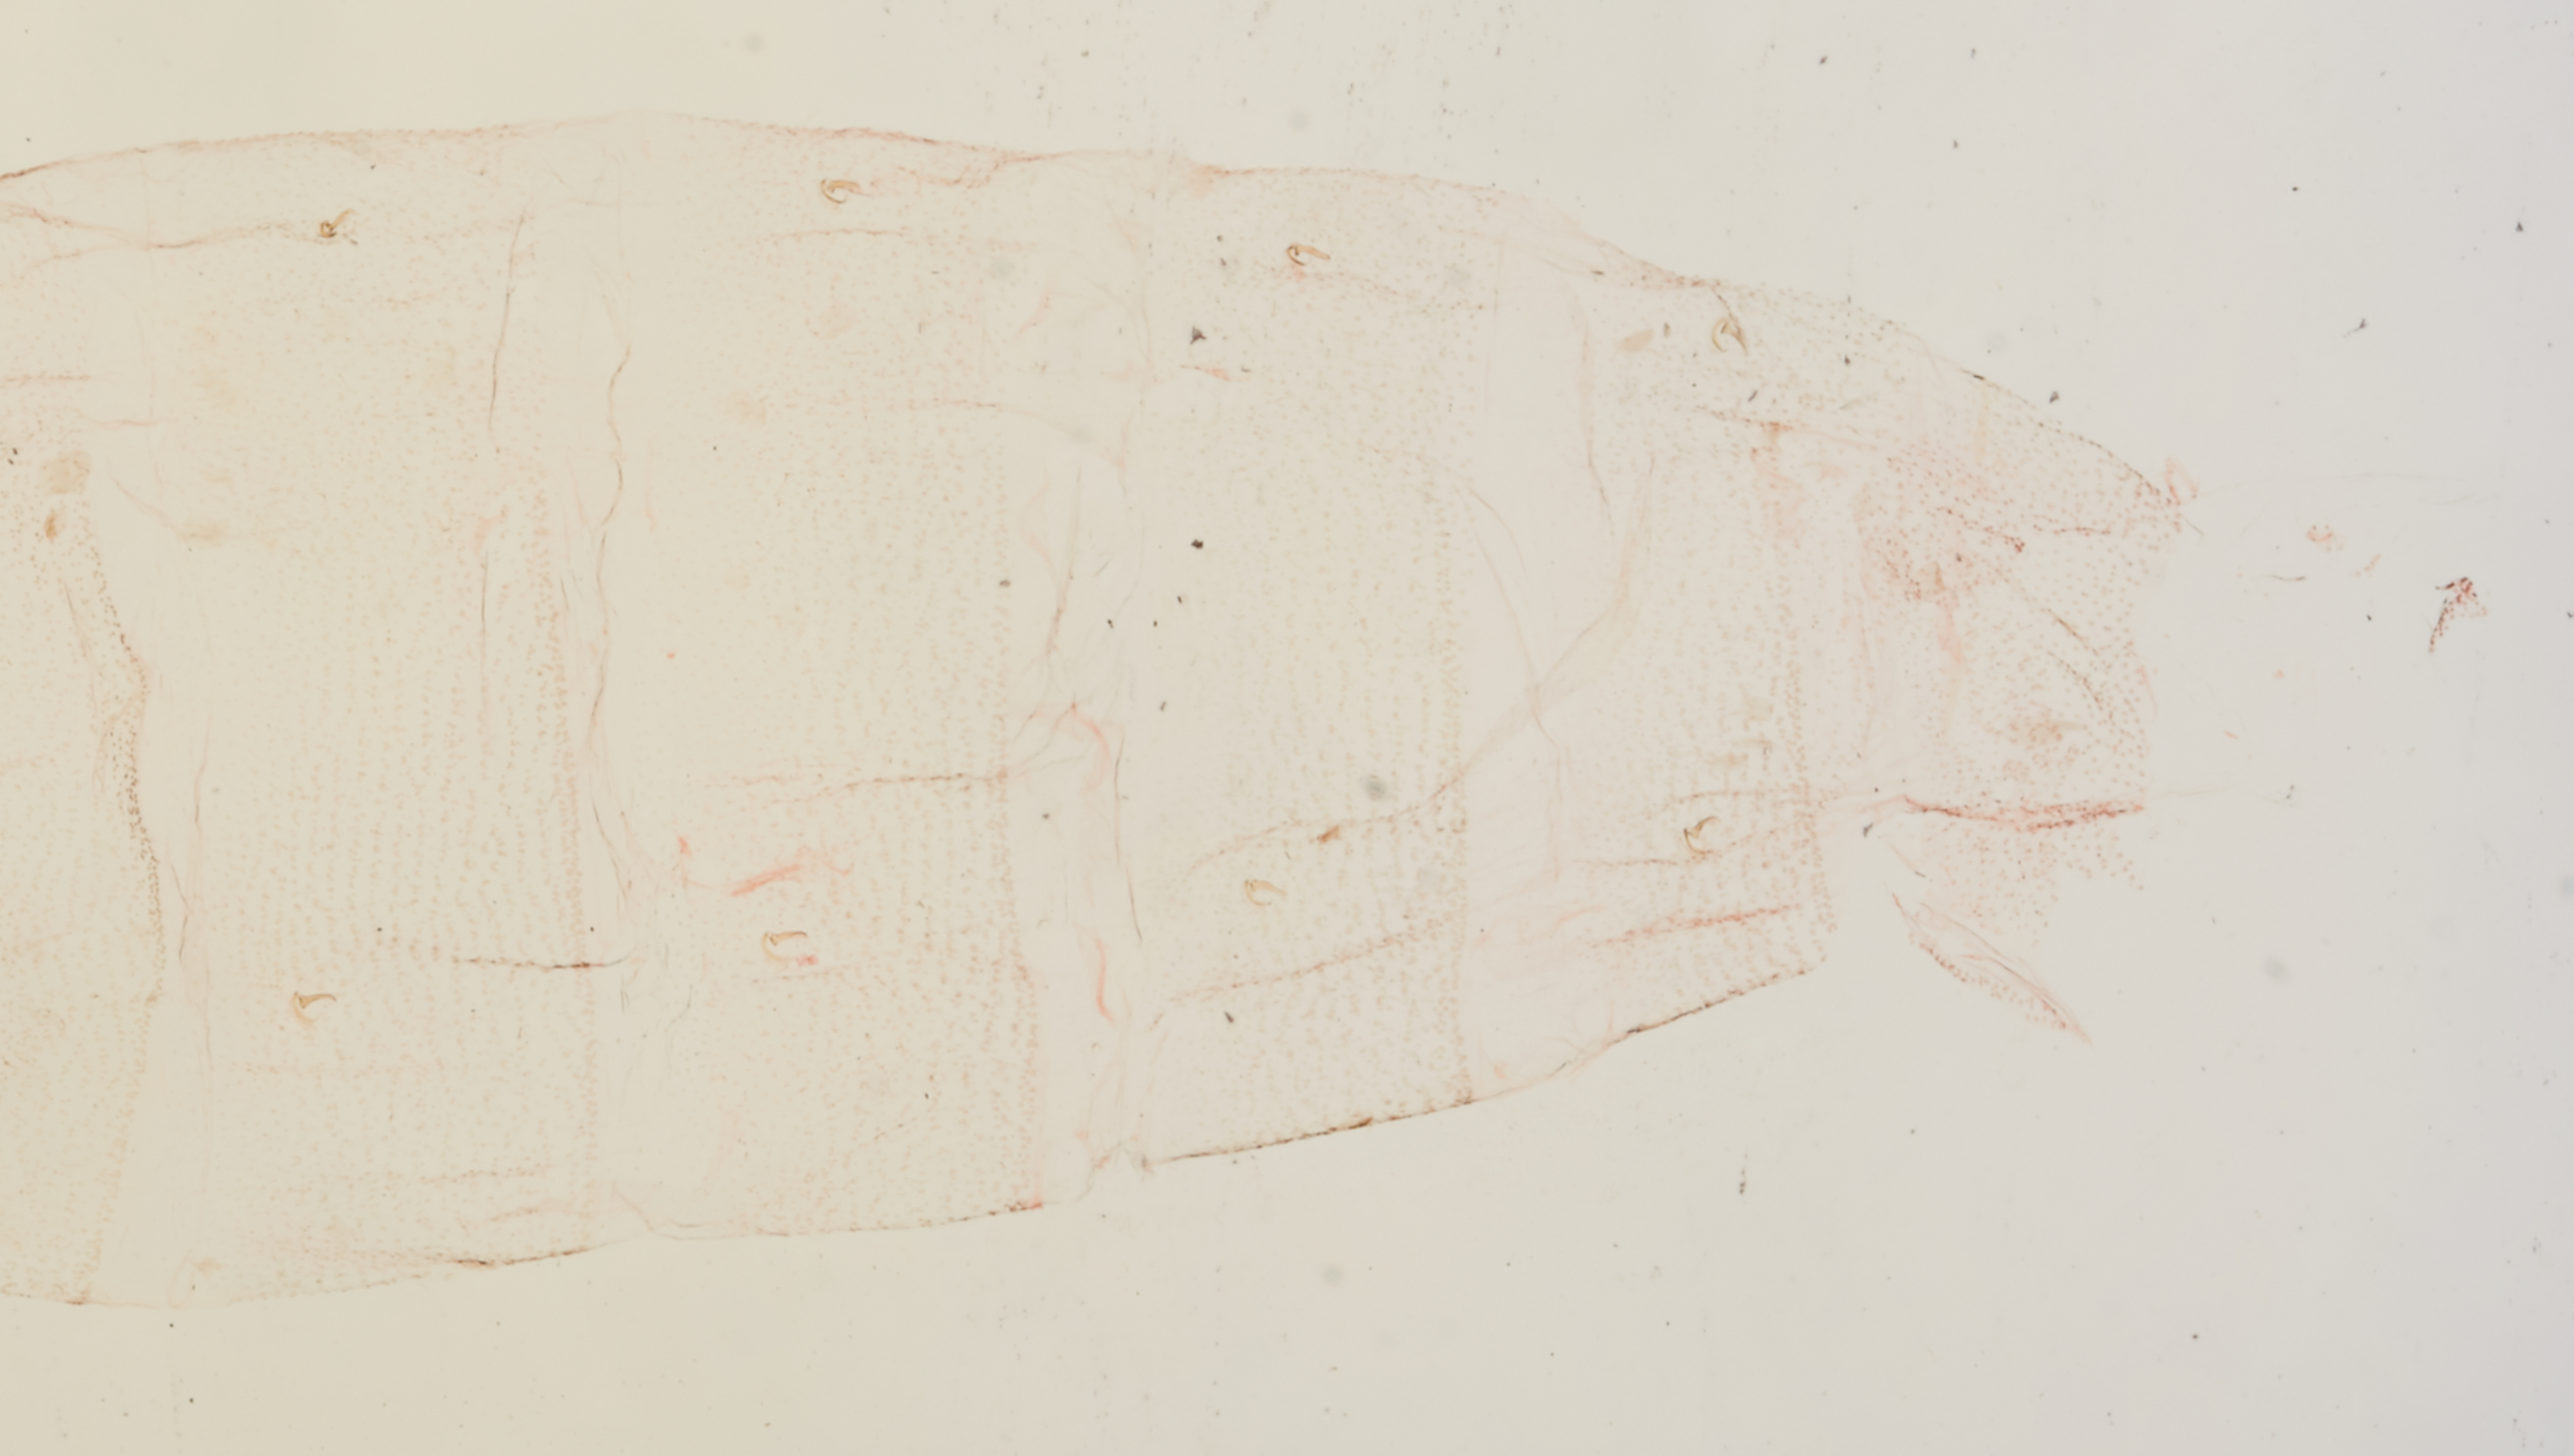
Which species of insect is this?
Depressaria whitmani
